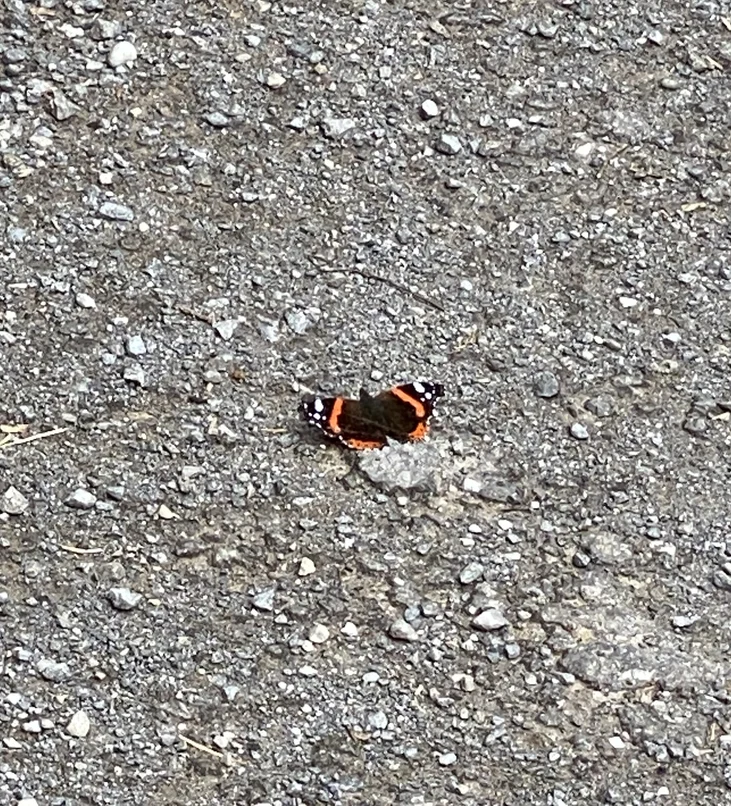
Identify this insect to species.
Vanessa atalanta
